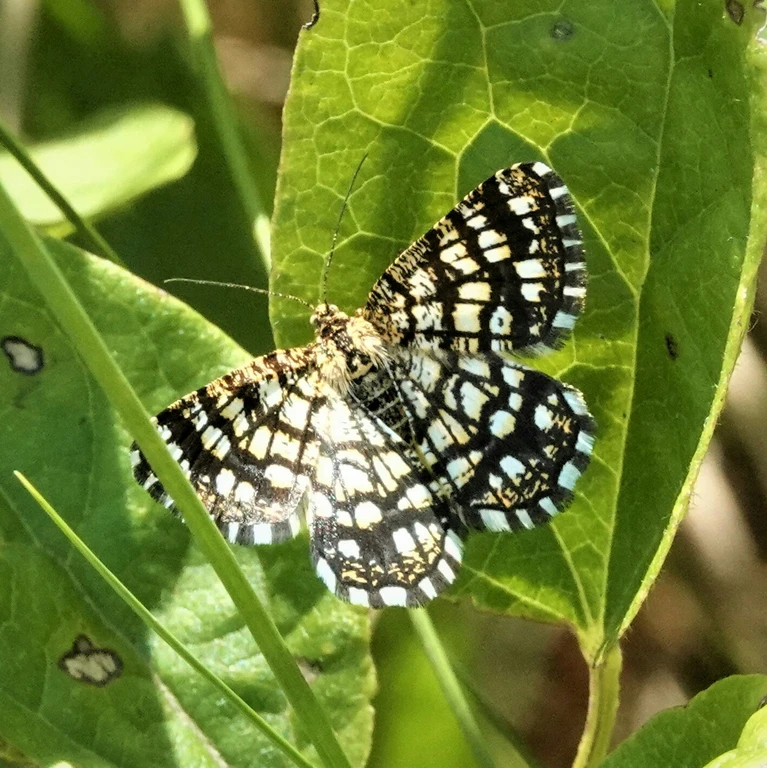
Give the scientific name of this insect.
Chiasmia clathrata
